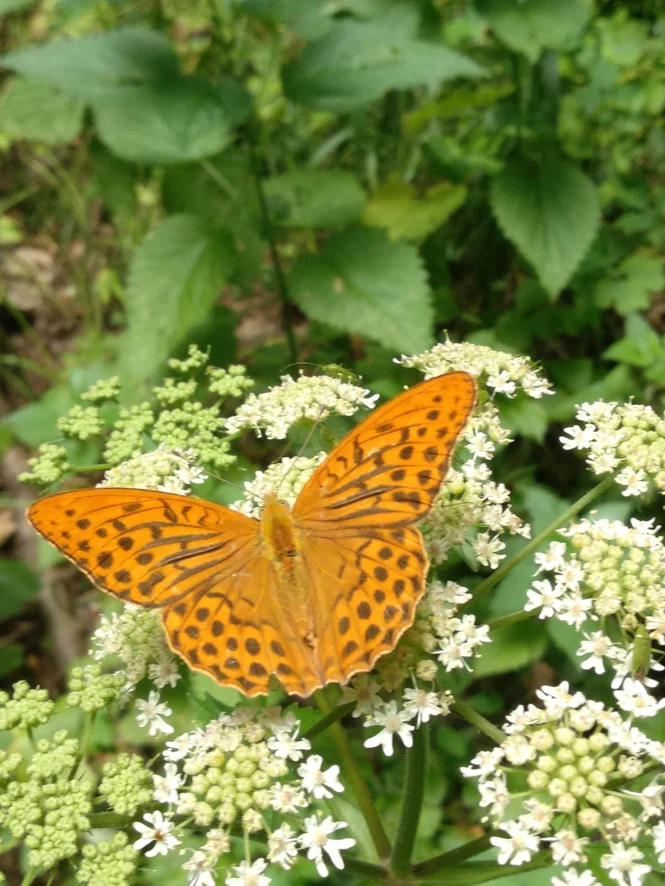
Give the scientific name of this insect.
Argynnis paphia
